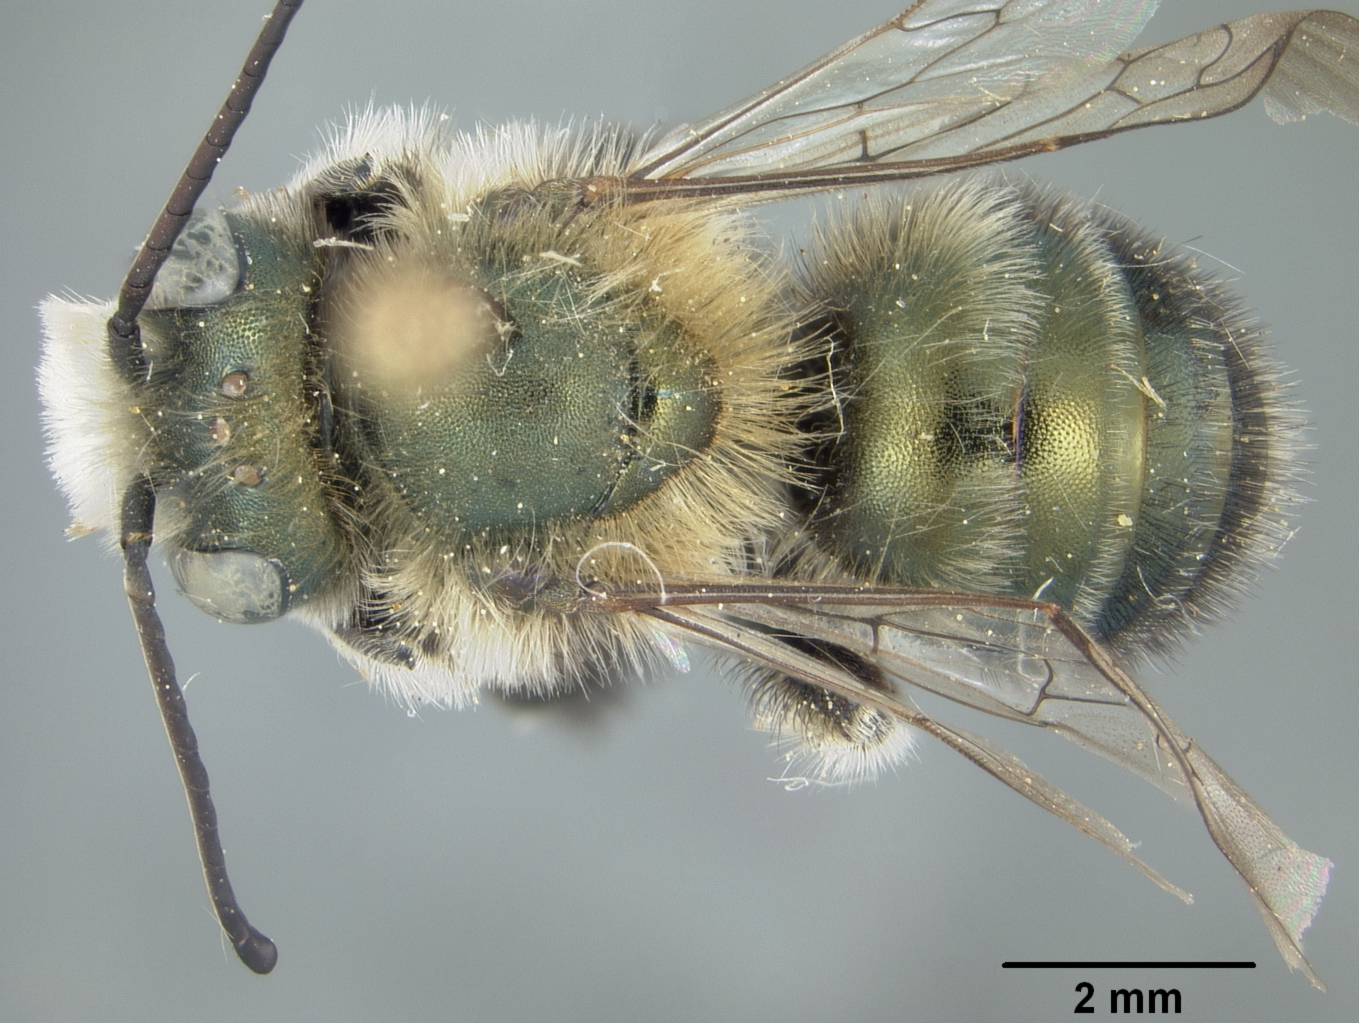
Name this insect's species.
Osmia alpestris
